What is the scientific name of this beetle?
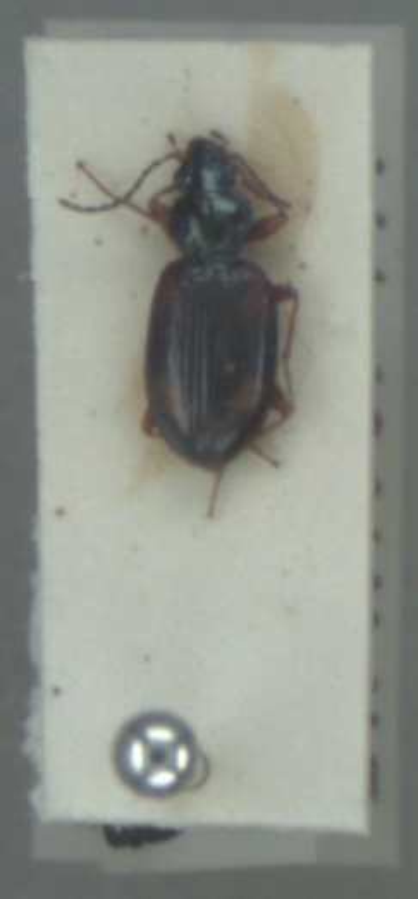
Bembidion tetracolum
